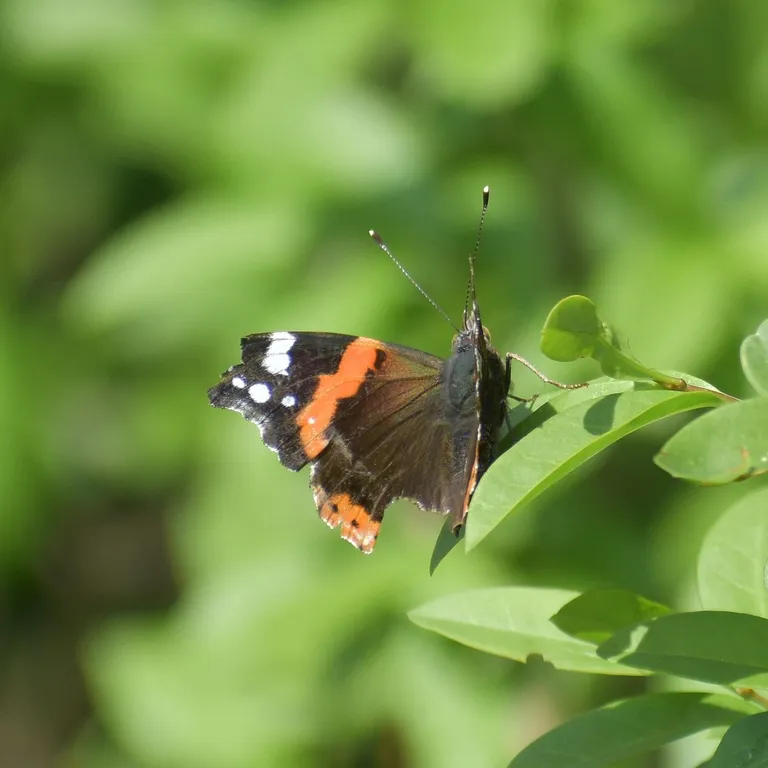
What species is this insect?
Vanessa atalanta
